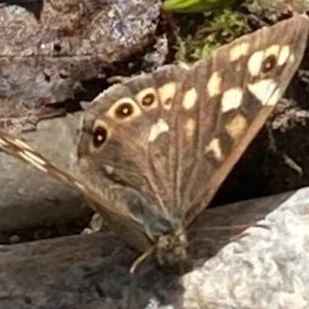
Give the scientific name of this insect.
Pararge aegeria
